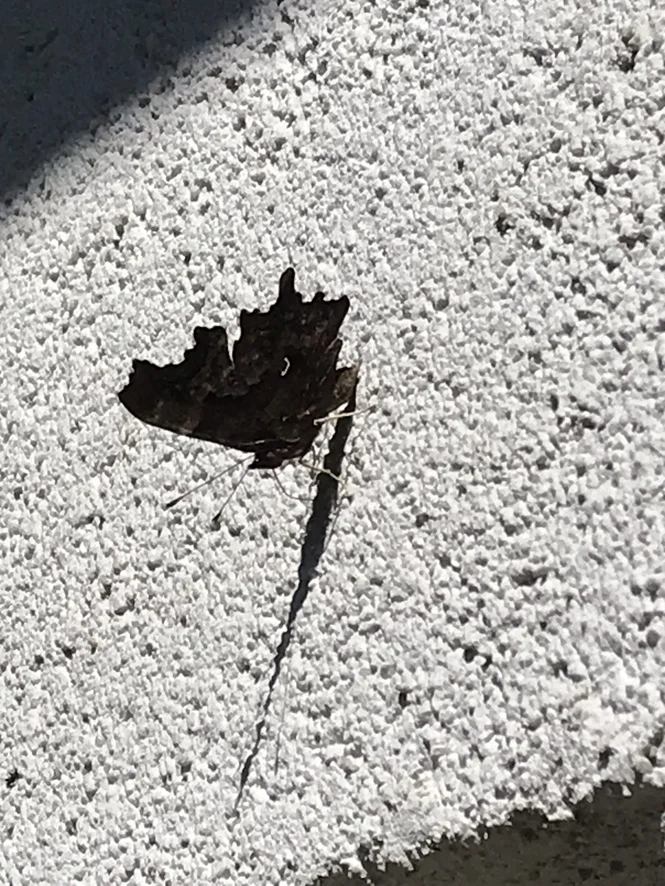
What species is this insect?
Polygonia c-album
